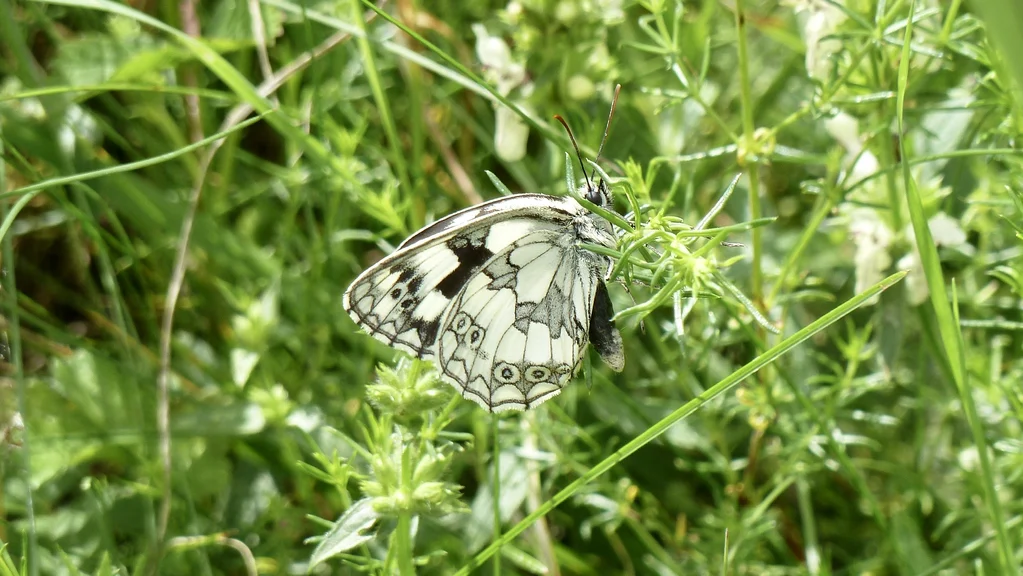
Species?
Melanargia galathea
